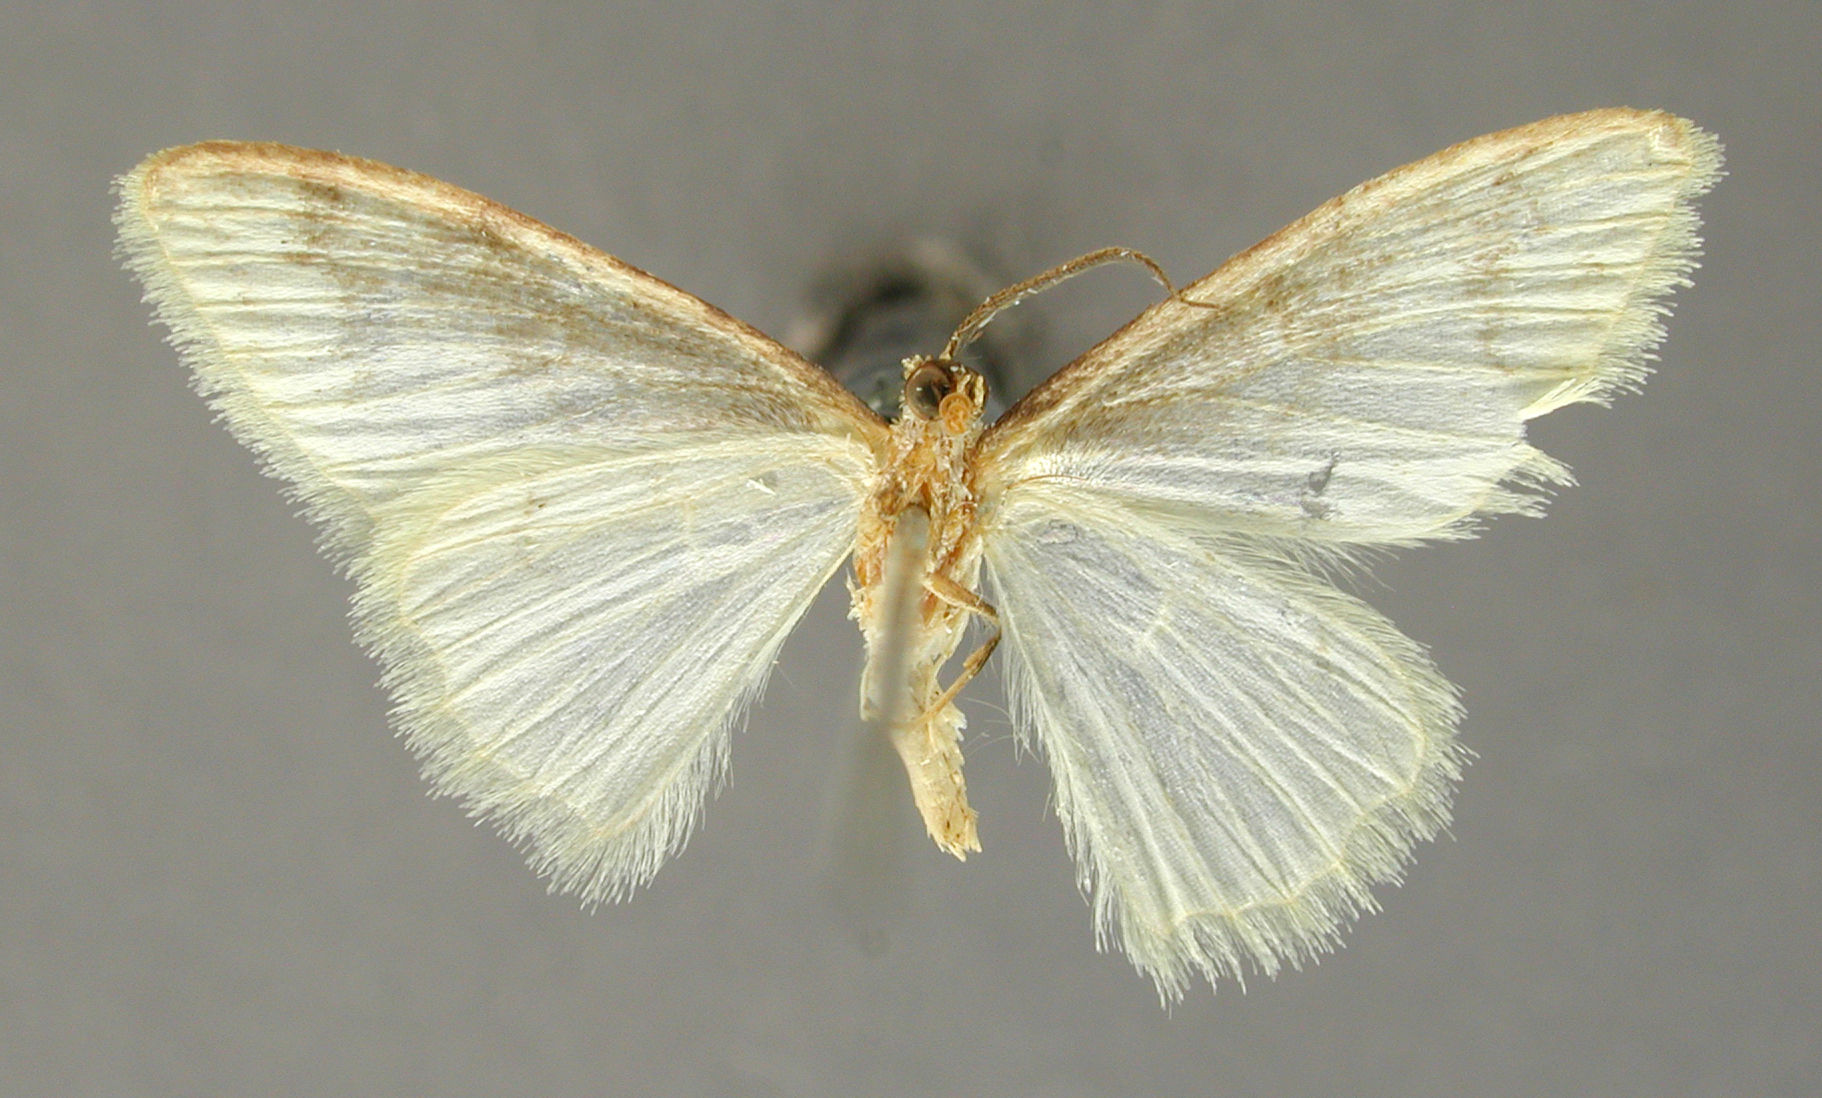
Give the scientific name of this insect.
Ptychopoda fractaria
